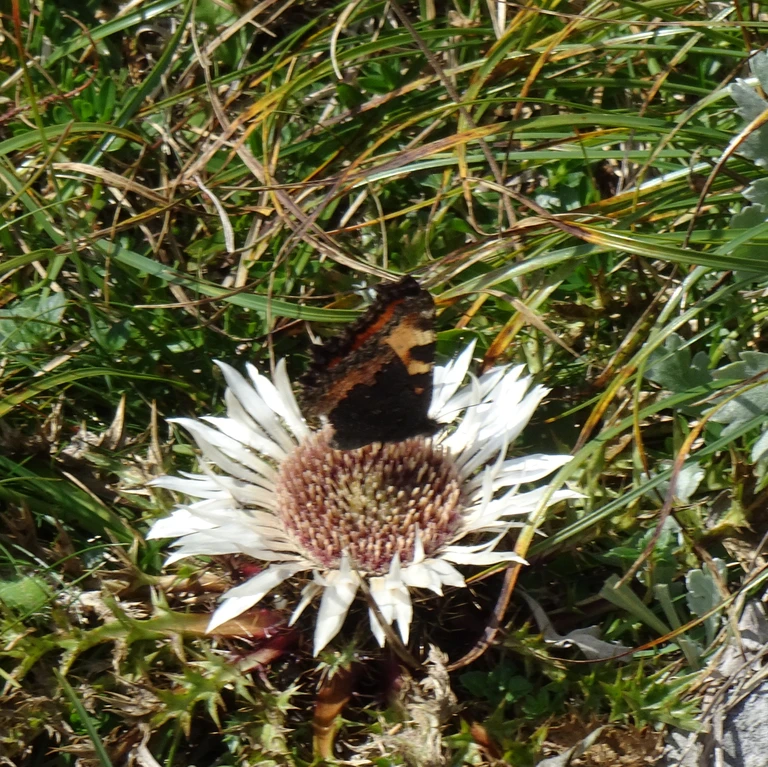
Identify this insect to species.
Aglais urticae
